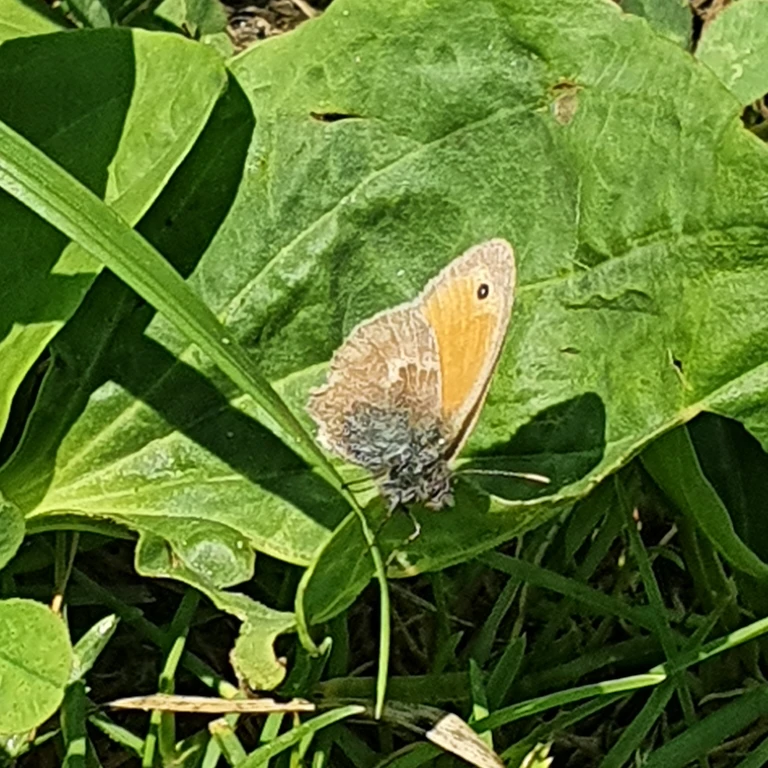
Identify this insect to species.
Coenonympha pamphilus
